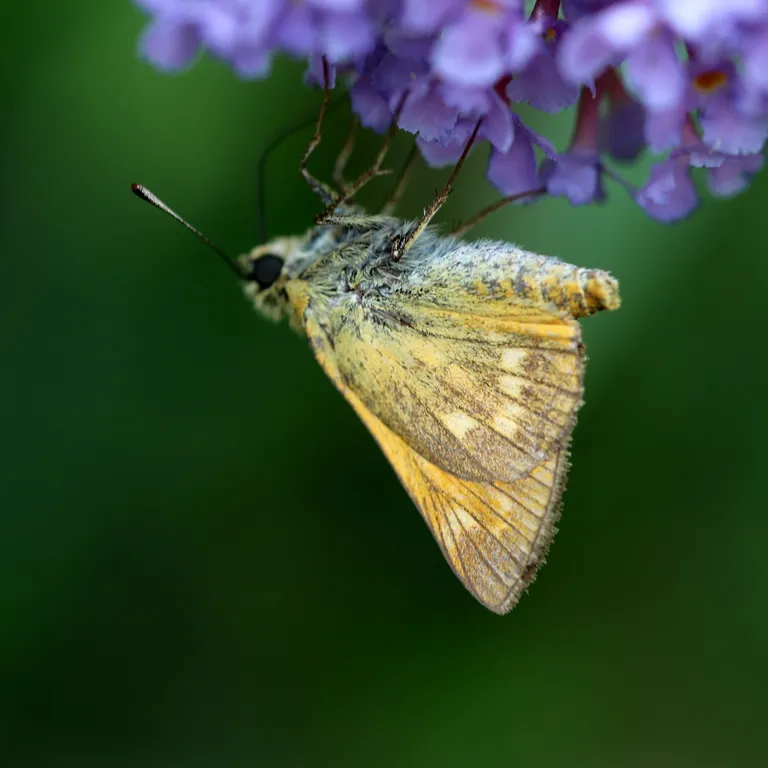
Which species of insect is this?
Ochlodes sylvanus (also Ochlodes venata)
